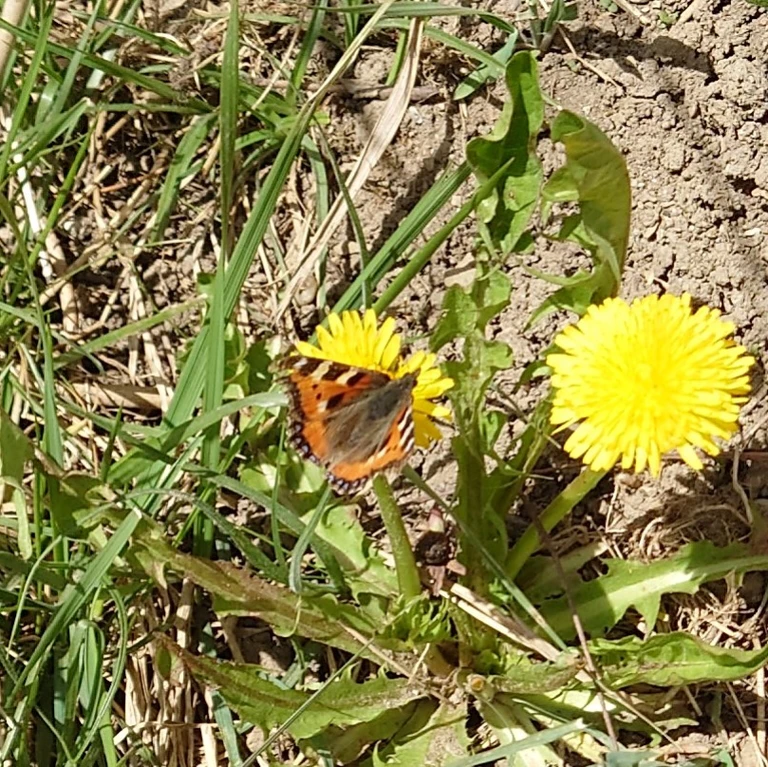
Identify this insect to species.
Aglais urticae
